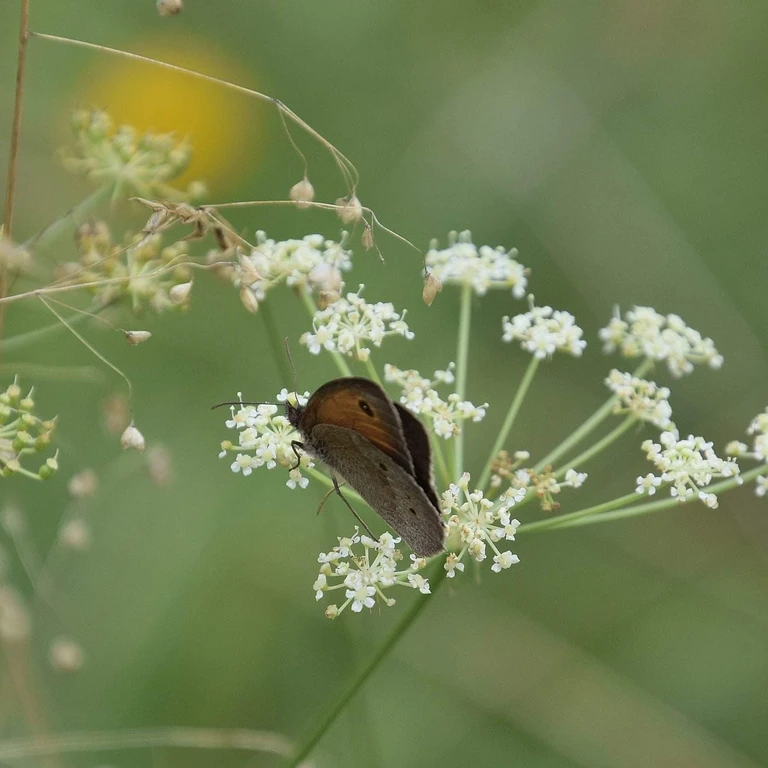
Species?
Maniola jurtina
